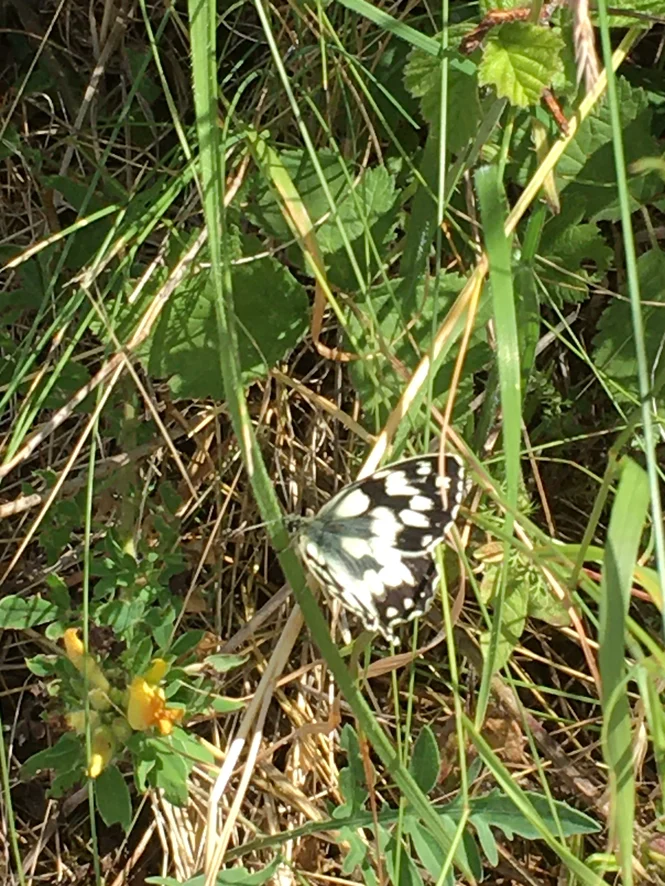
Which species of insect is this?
Melanargia galathea
